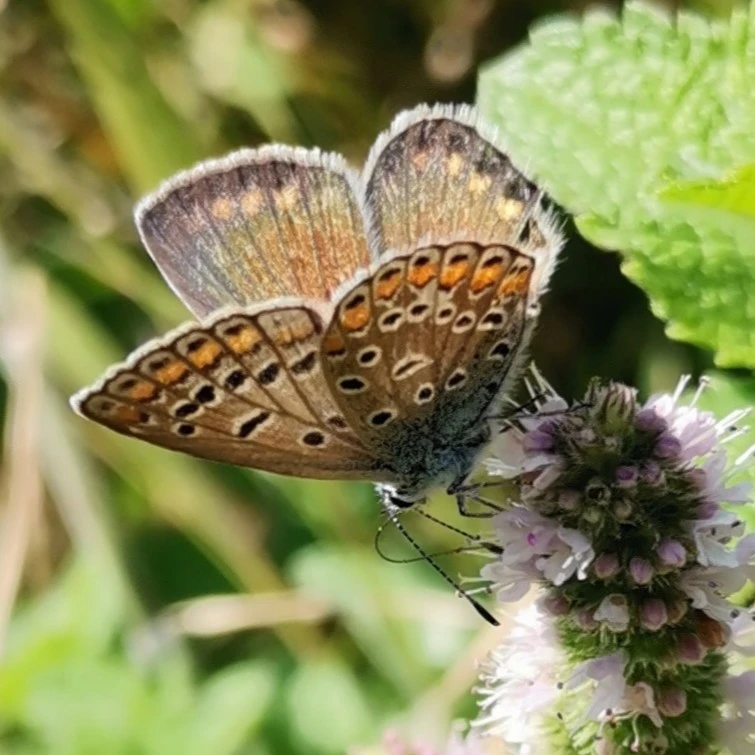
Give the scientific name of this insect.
Polyommatus icarus
